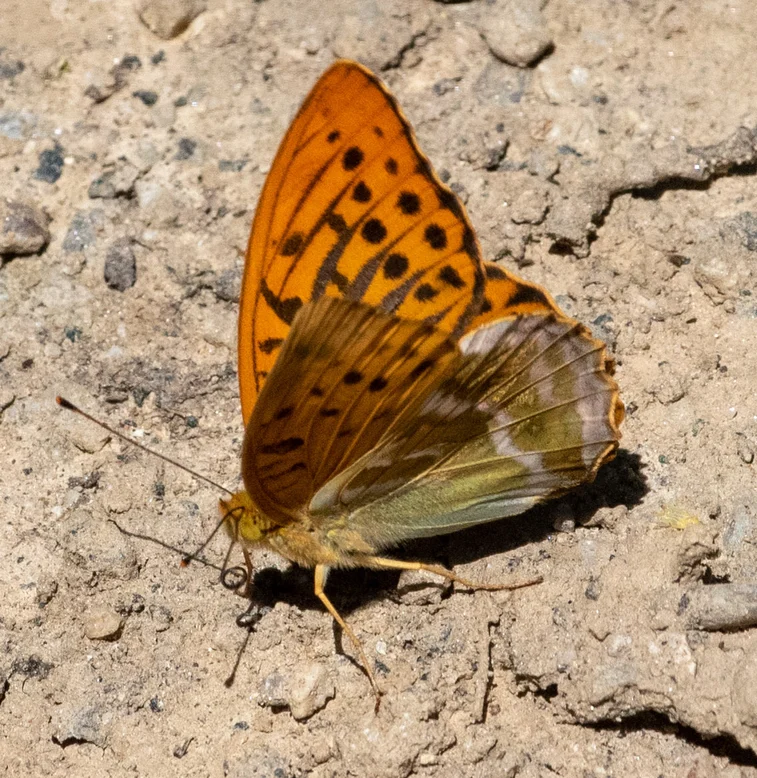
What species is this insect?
Argynnis paphia
